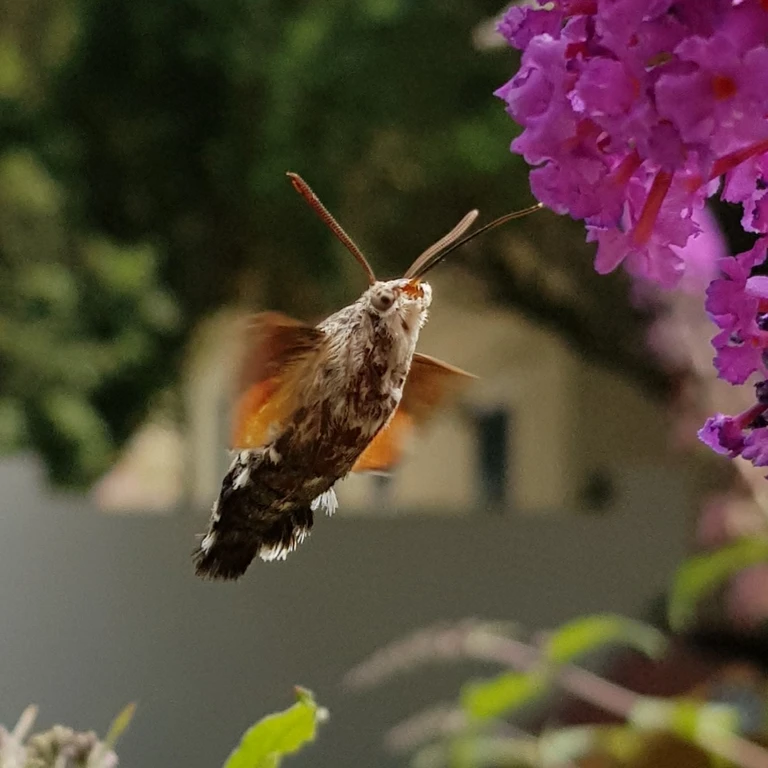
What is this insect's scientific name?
Macroglossum stellatarum
